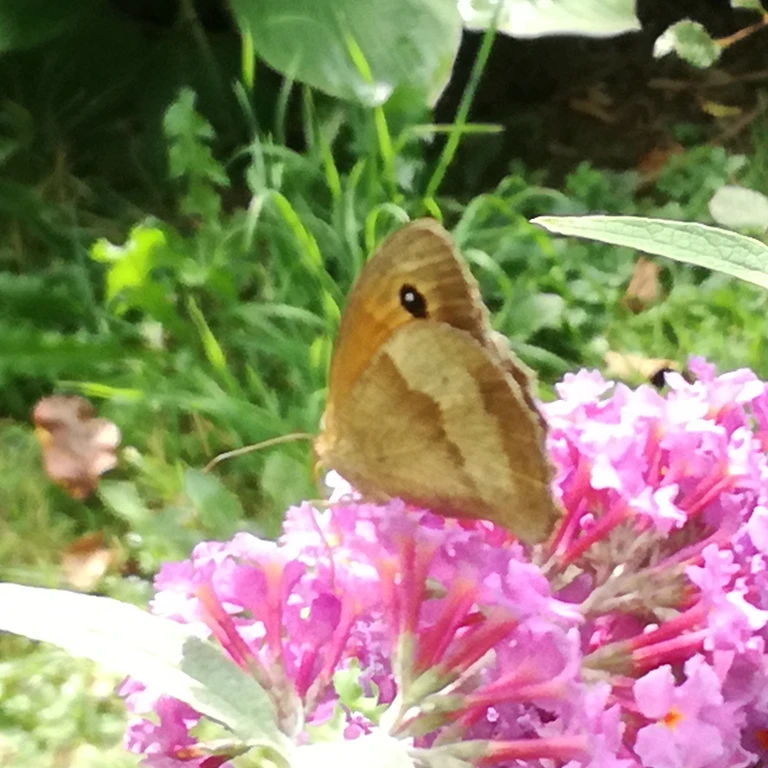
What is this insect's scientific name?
Maniola jurtina
